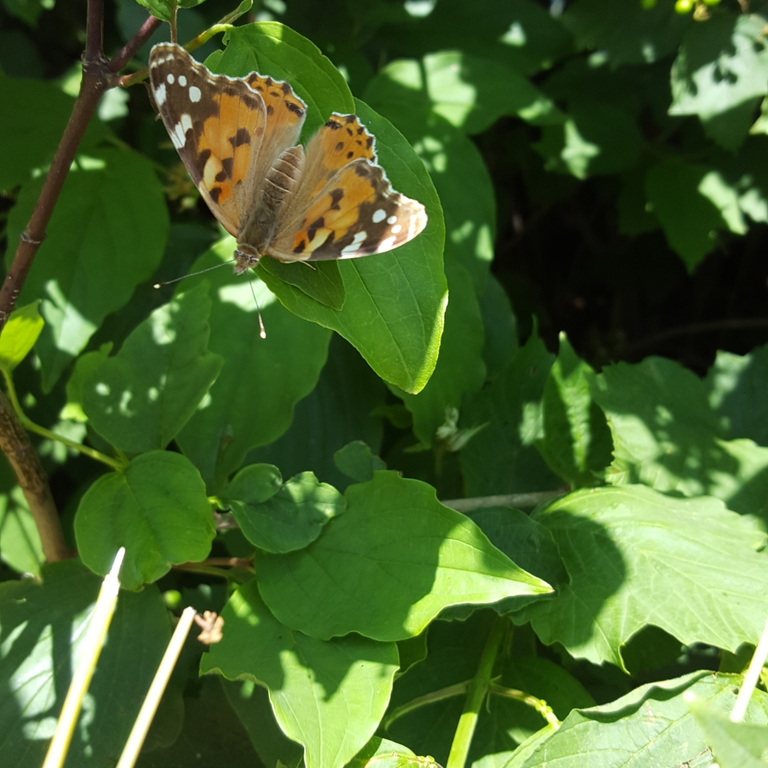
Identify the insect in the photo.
Vanessa cardui
